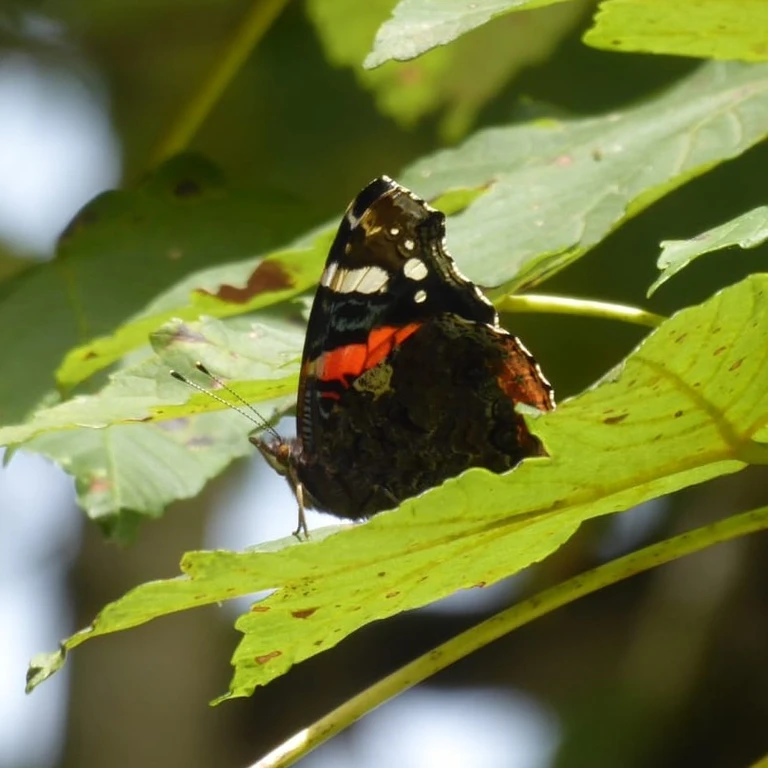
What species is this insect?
Vanessa atalanta
